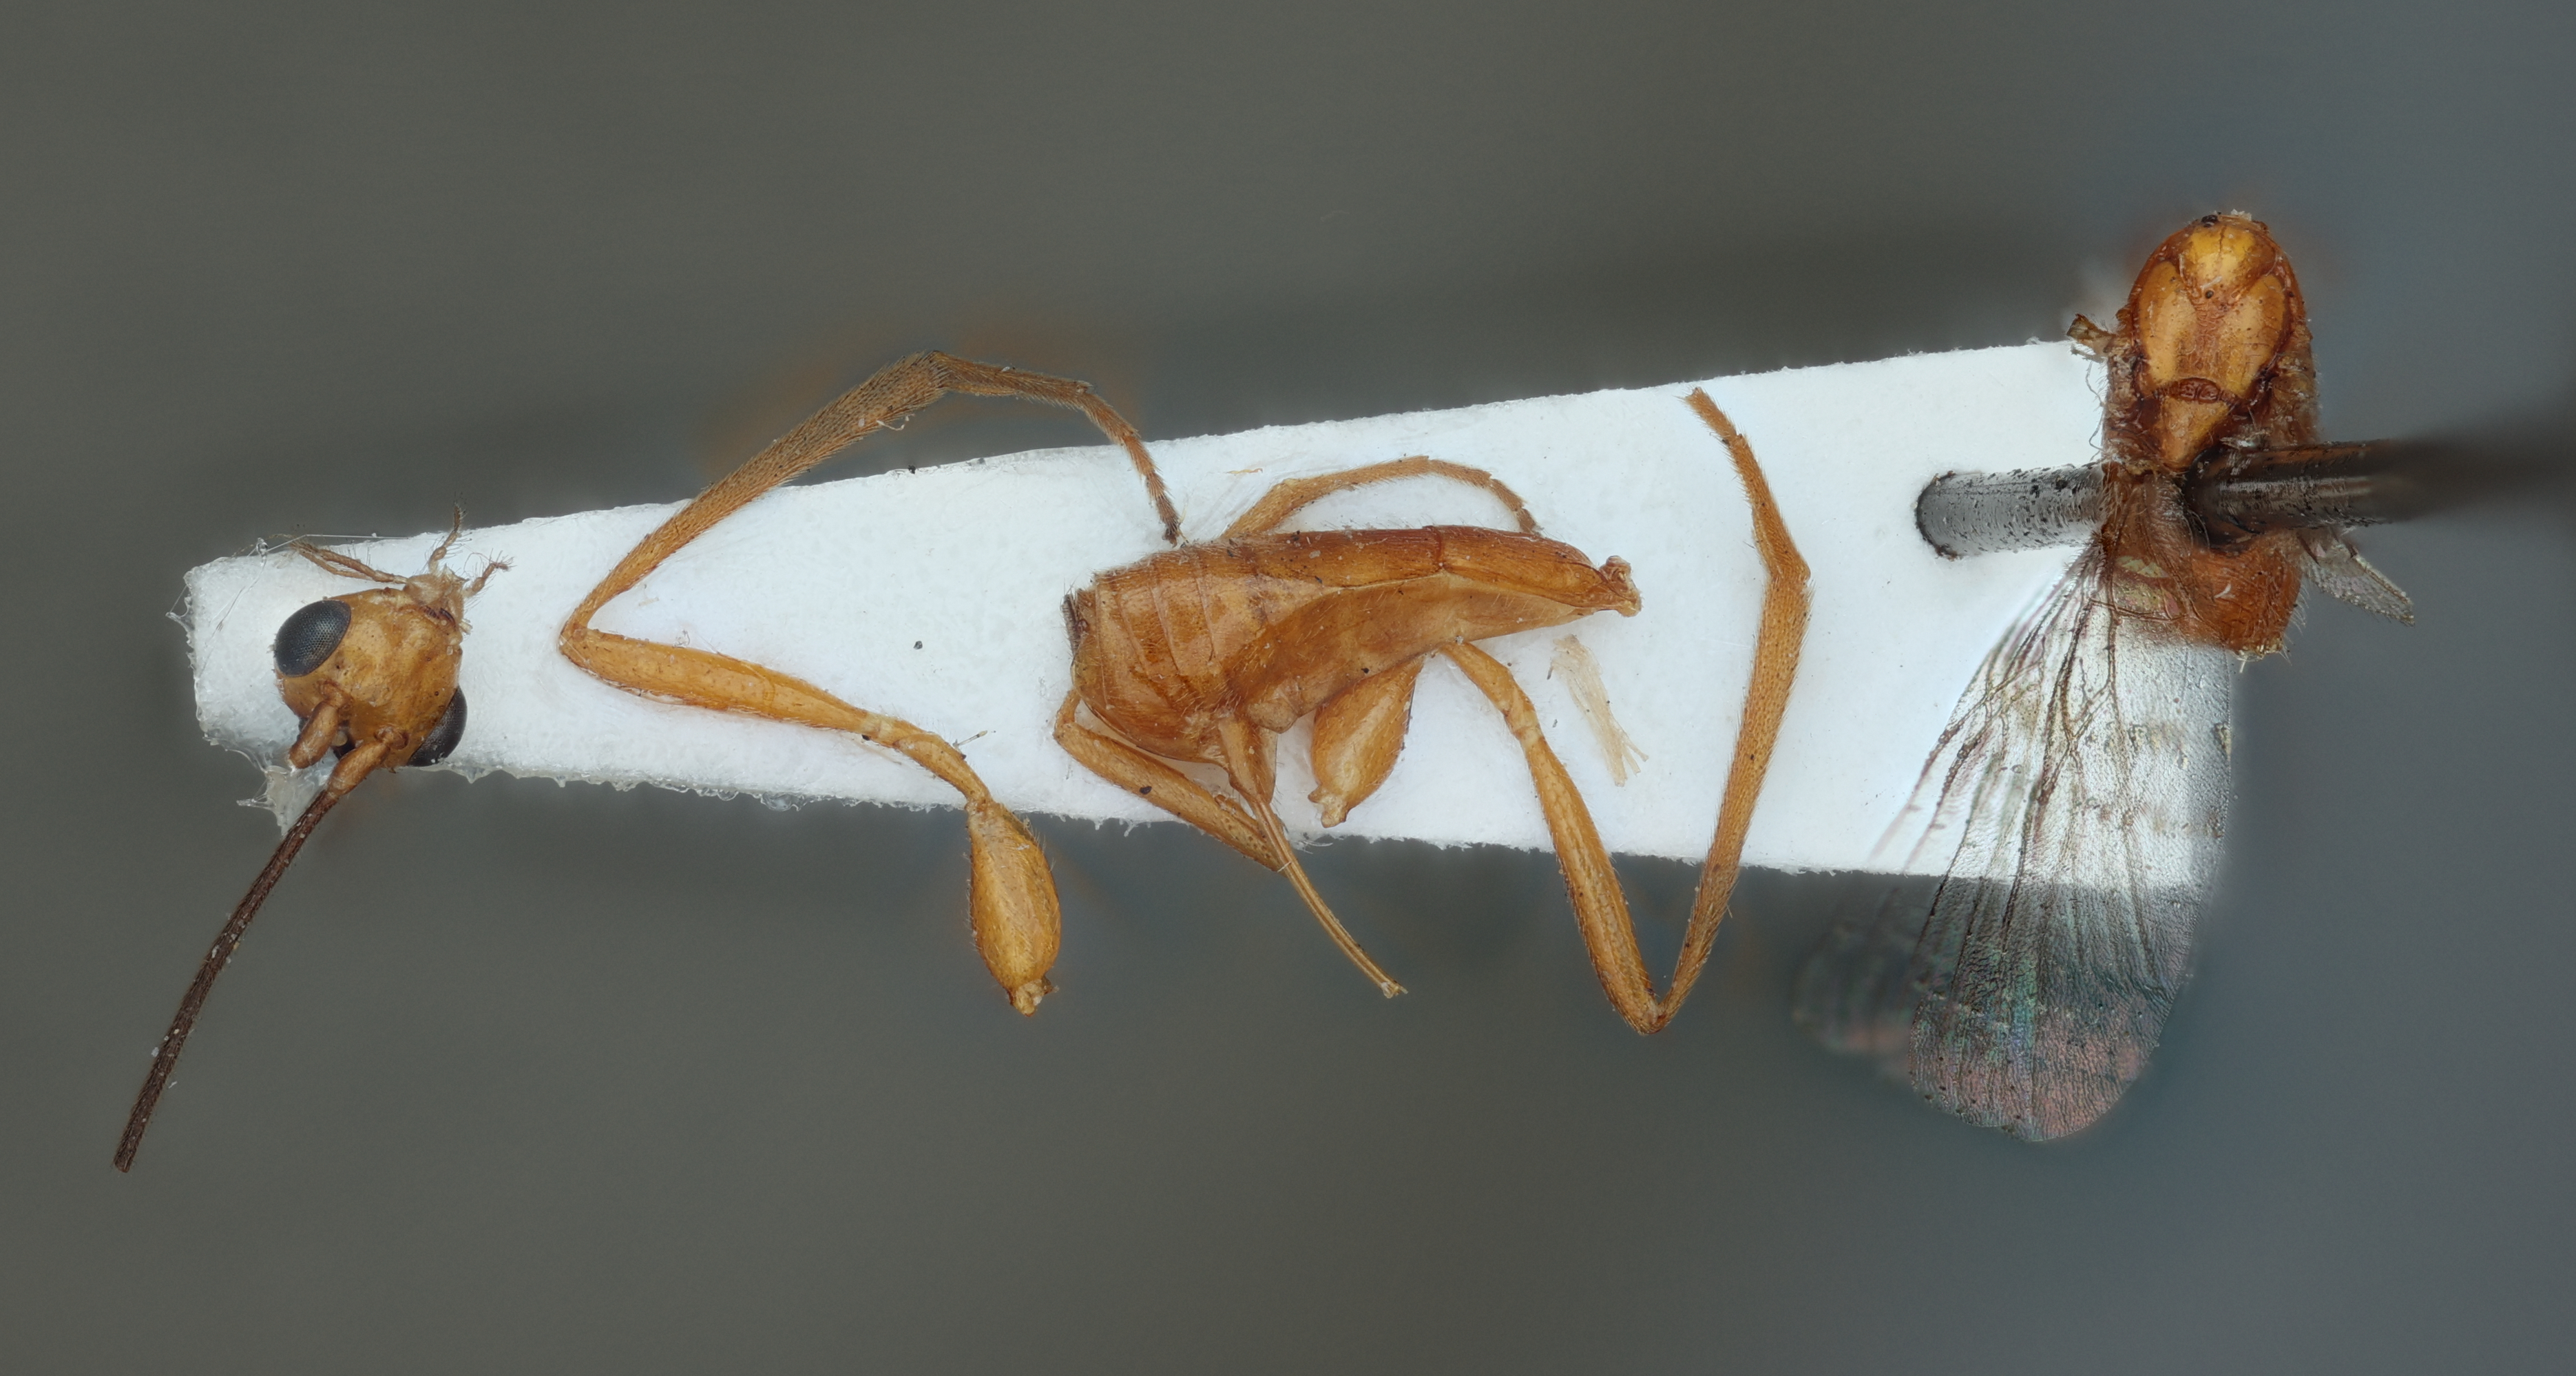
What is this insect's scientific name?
Macrocentrus fuscipennis
